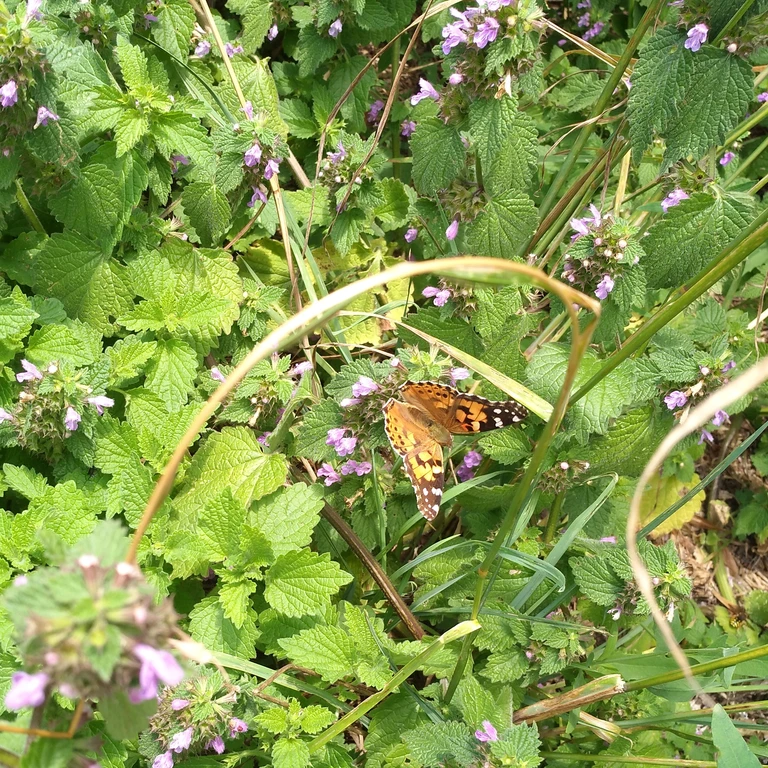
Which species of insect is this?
Vanessa cardui
